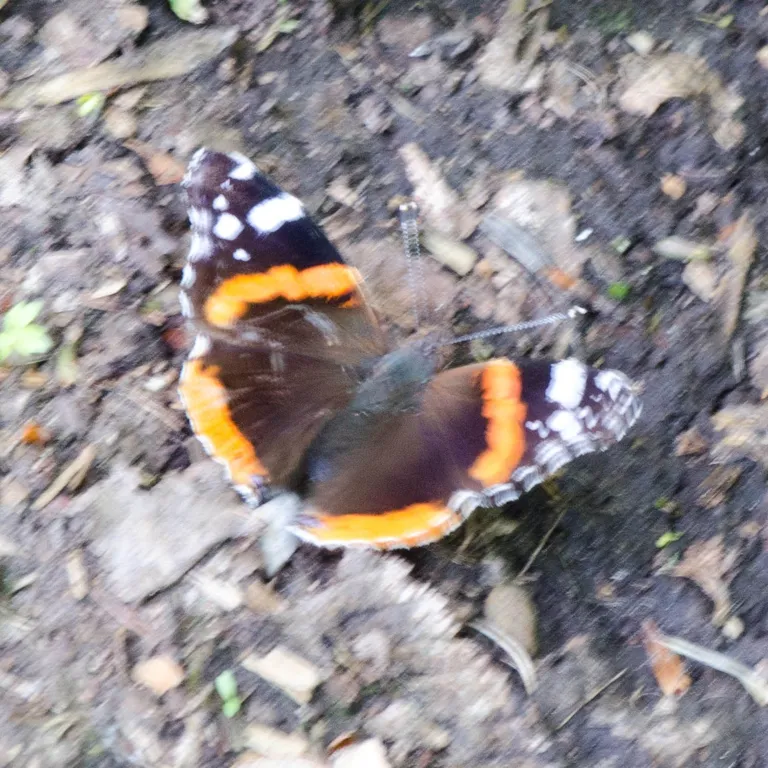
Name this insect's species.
Vanessa atalanta
